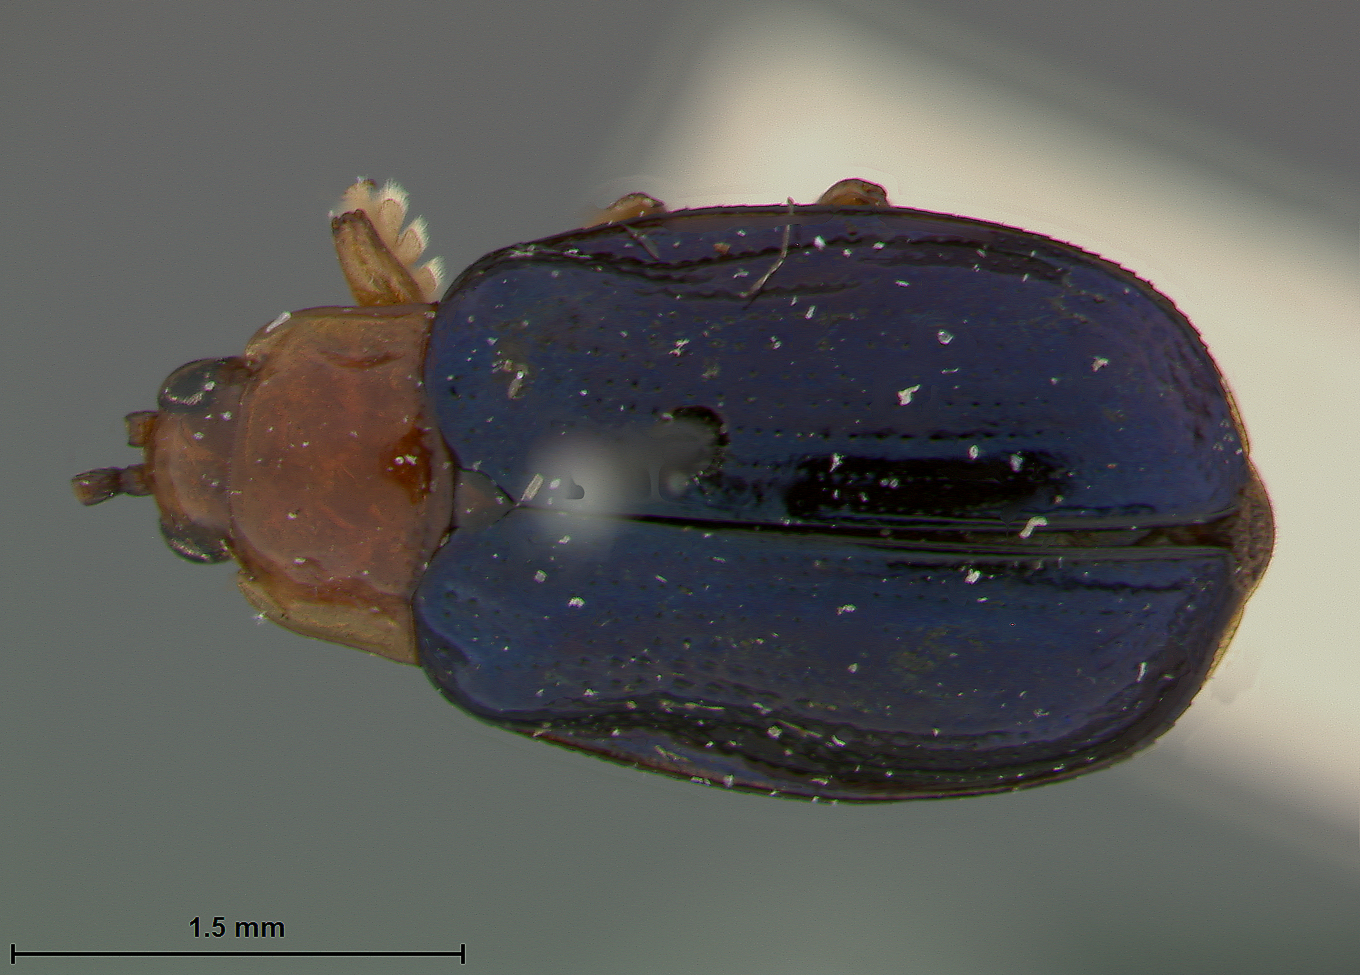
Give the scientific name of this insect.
Cephaloleia costaricensis
